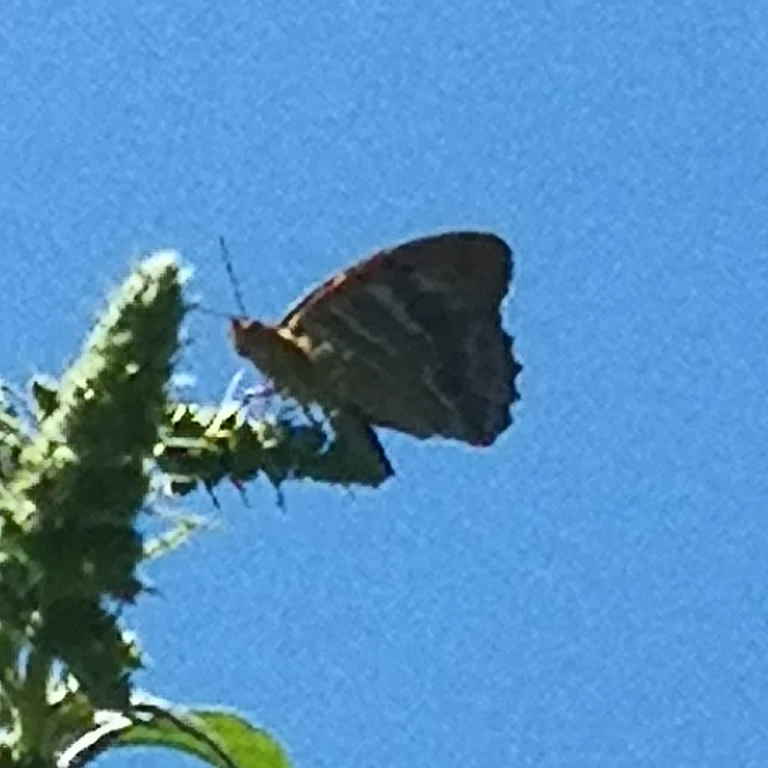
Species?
Argynnis paphia
